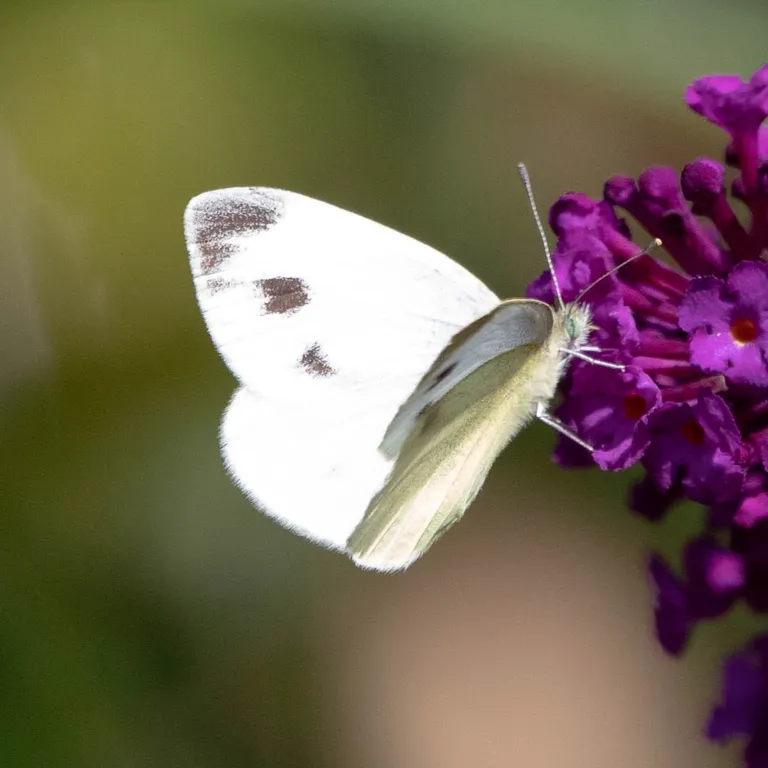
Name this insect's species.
Pieris mannii
